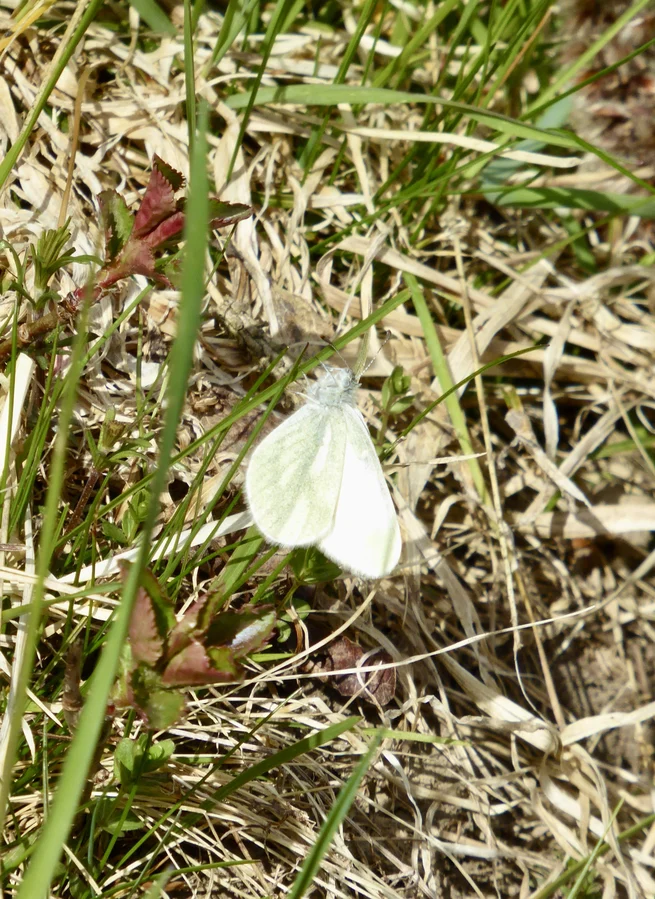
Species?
Leptidea sinapis/juvernica
